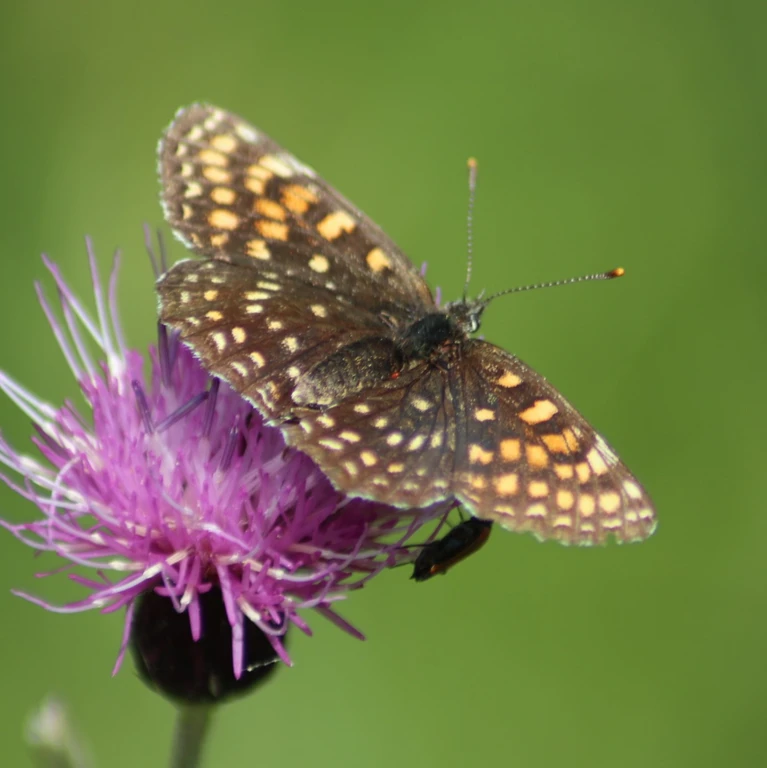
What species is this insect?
Melitaea diamina
